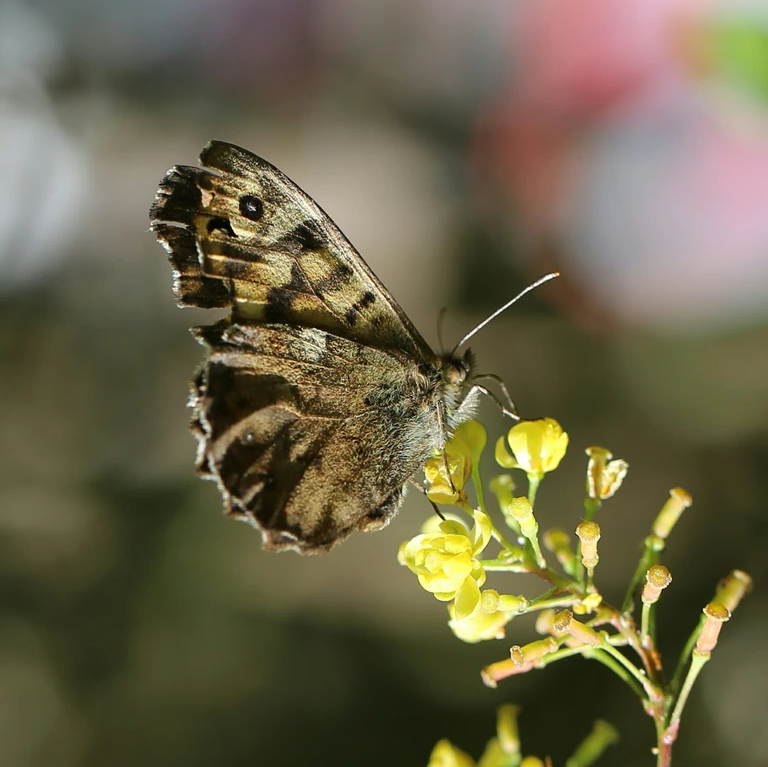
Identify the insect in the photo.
Pararge aegeria
